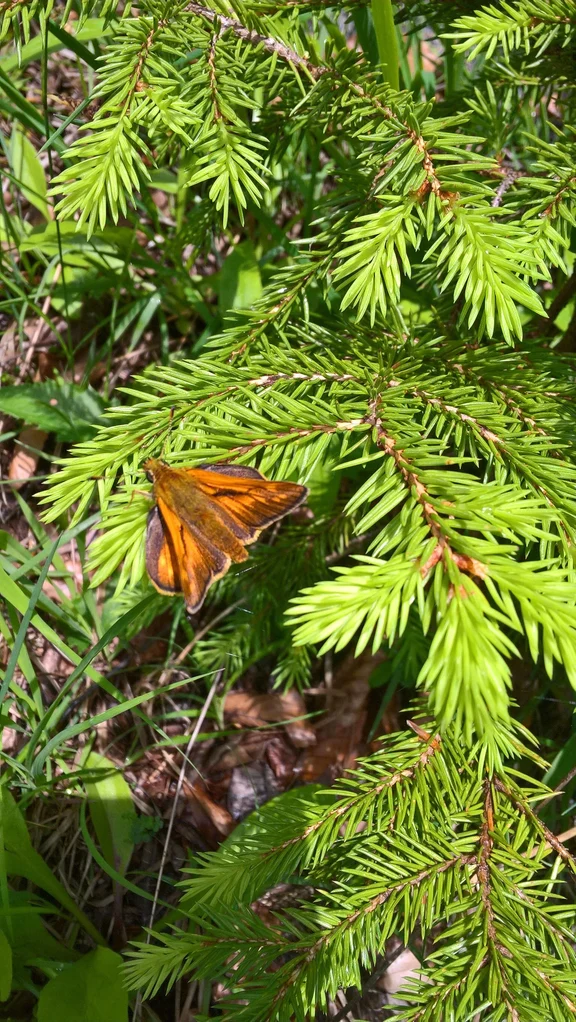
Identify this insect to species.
Ochlodes sylvanus (also Ochlodes venata)
